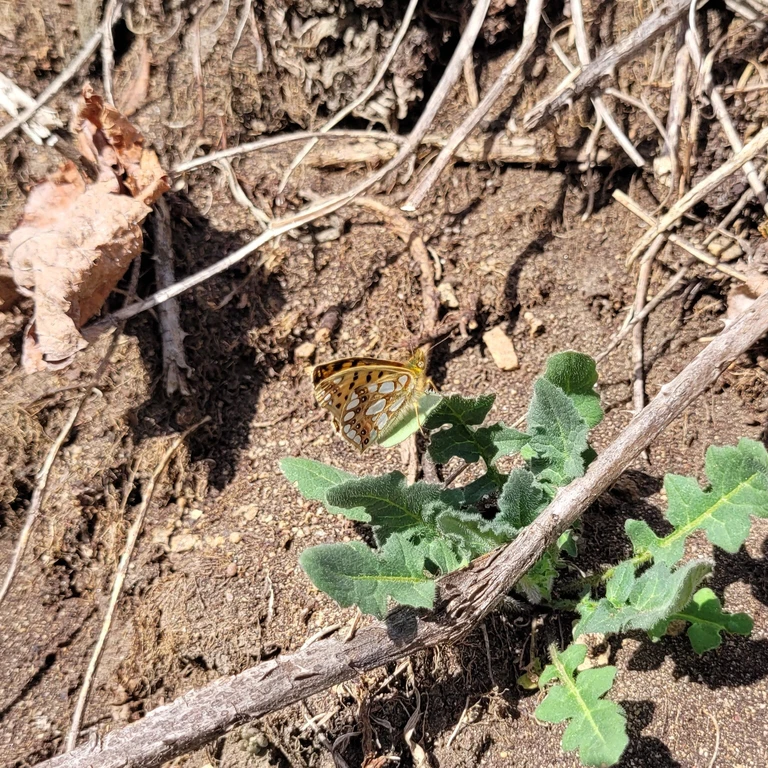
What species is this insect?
Issoria lathonia
